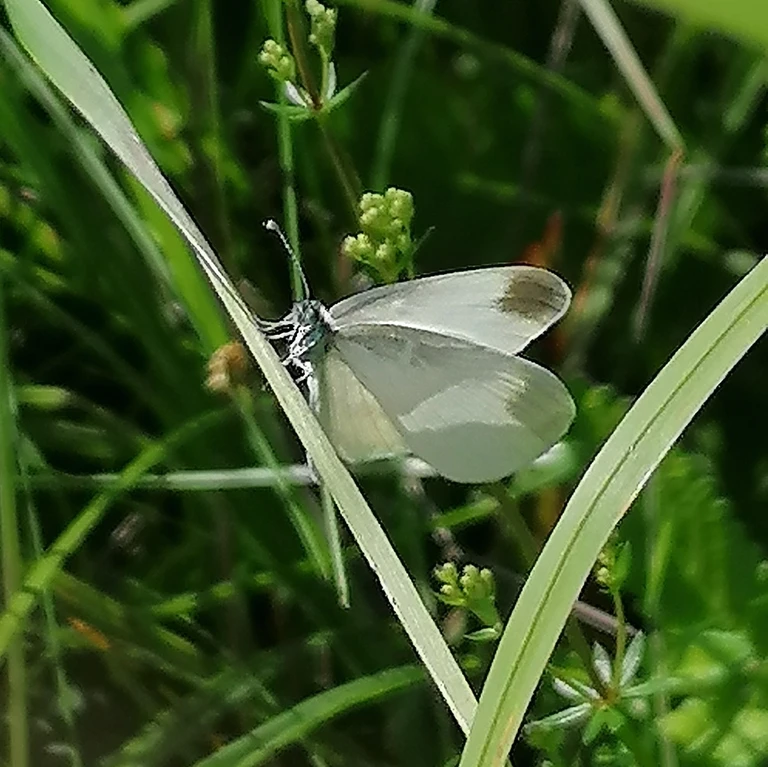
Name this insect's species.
Leptidea sinapis/juvernica
